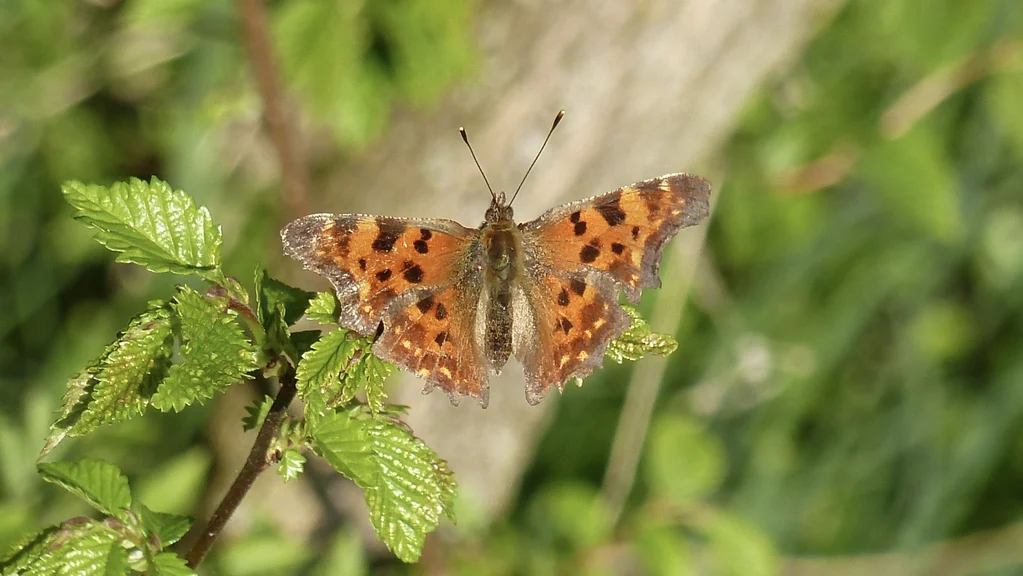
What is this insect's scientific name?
Polygonia c-album
